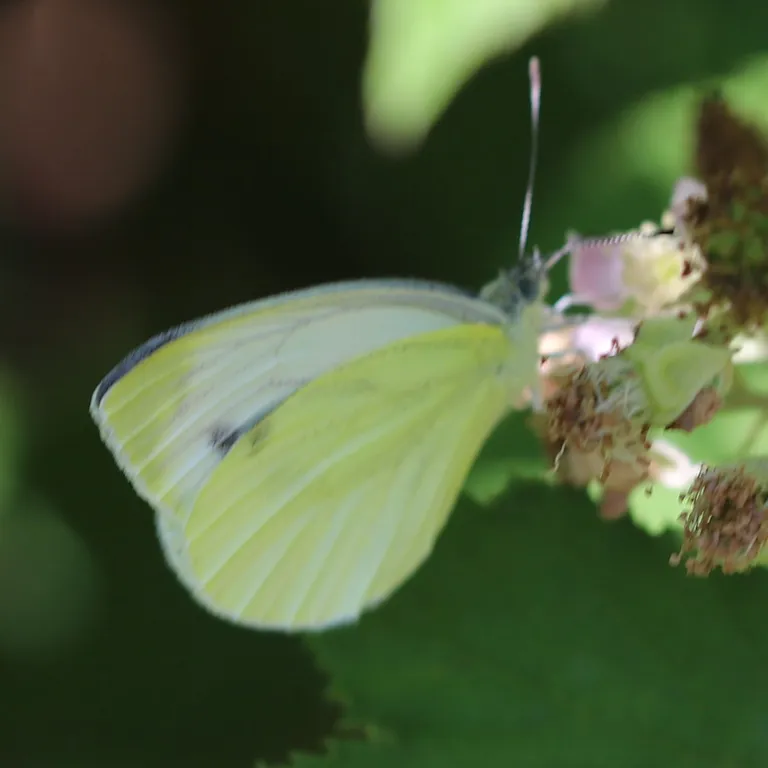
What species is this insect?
Pieris napi
